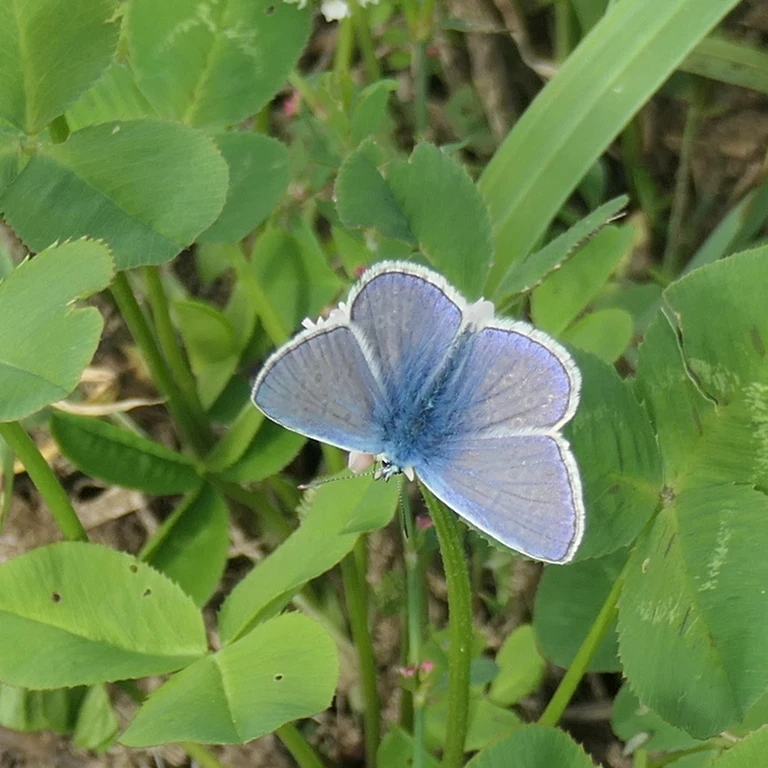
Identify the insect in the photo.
Polyommatus icarus
